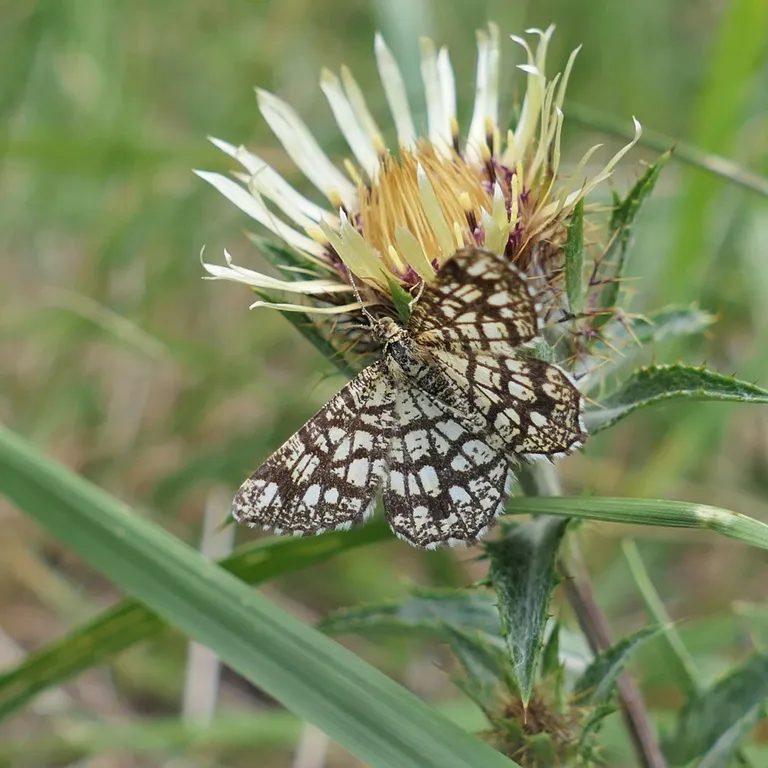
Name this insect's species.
Chiasmia clathrata
